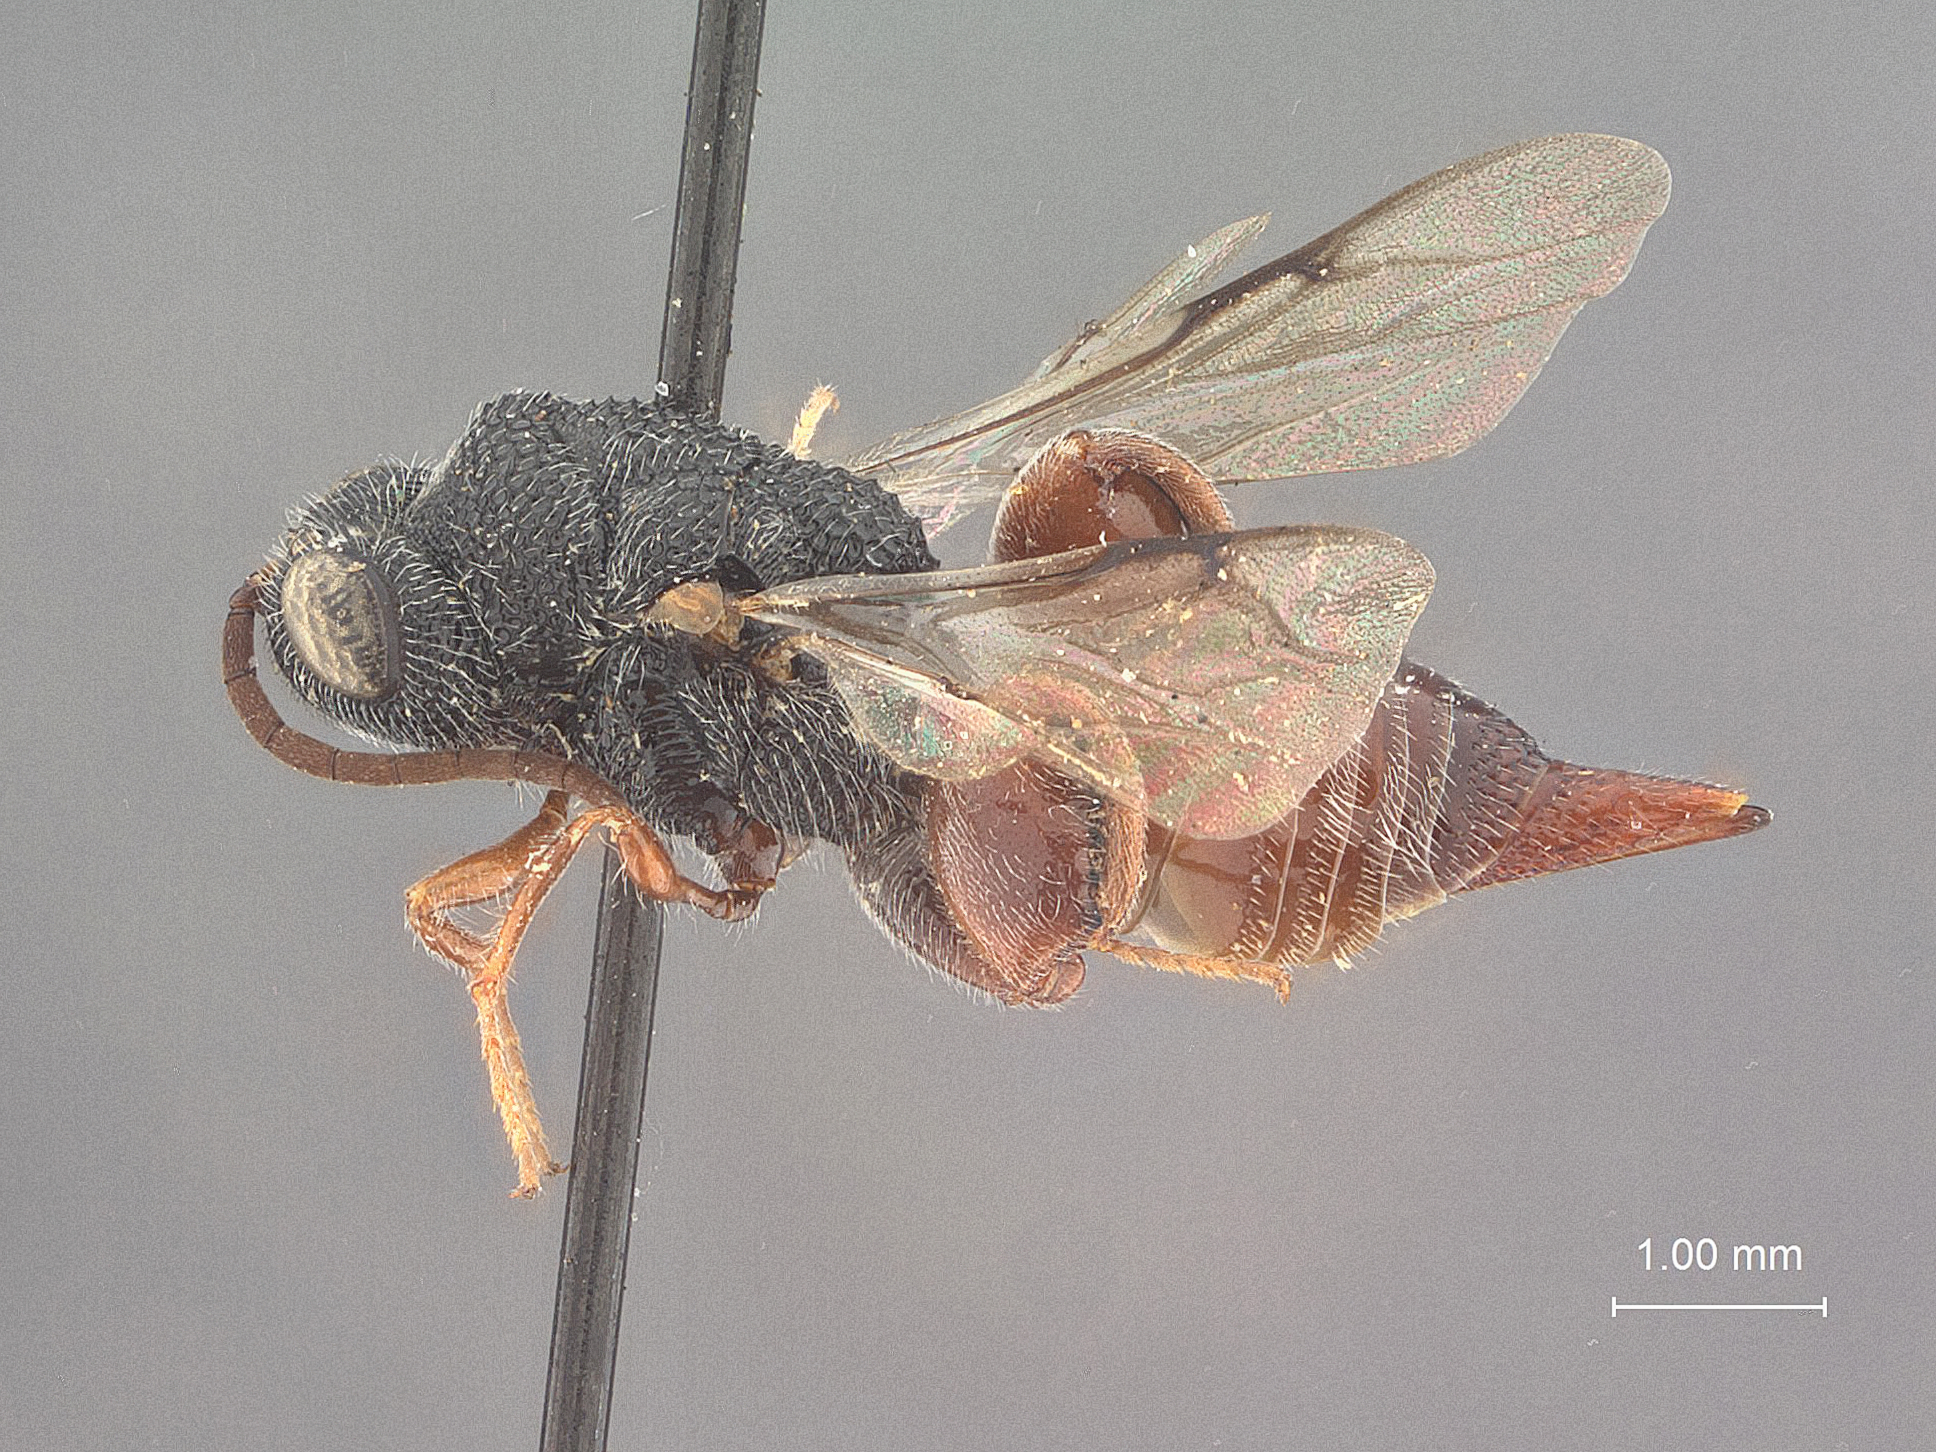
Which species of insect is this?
Trigonura californica
